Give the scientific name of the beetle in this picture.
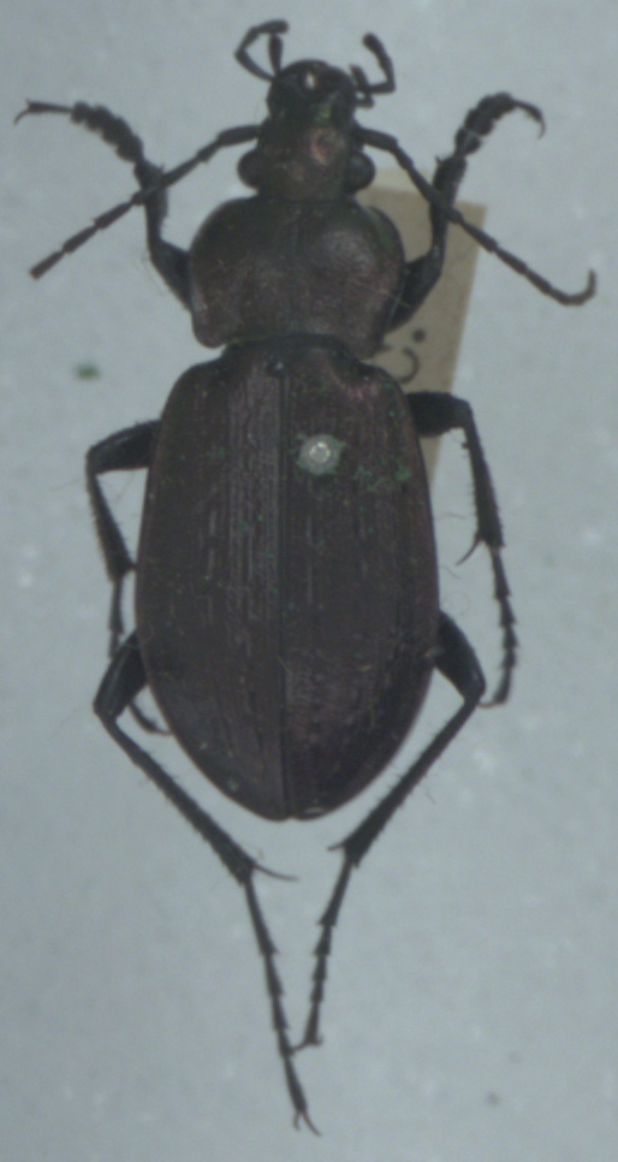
Carabus arvensis
